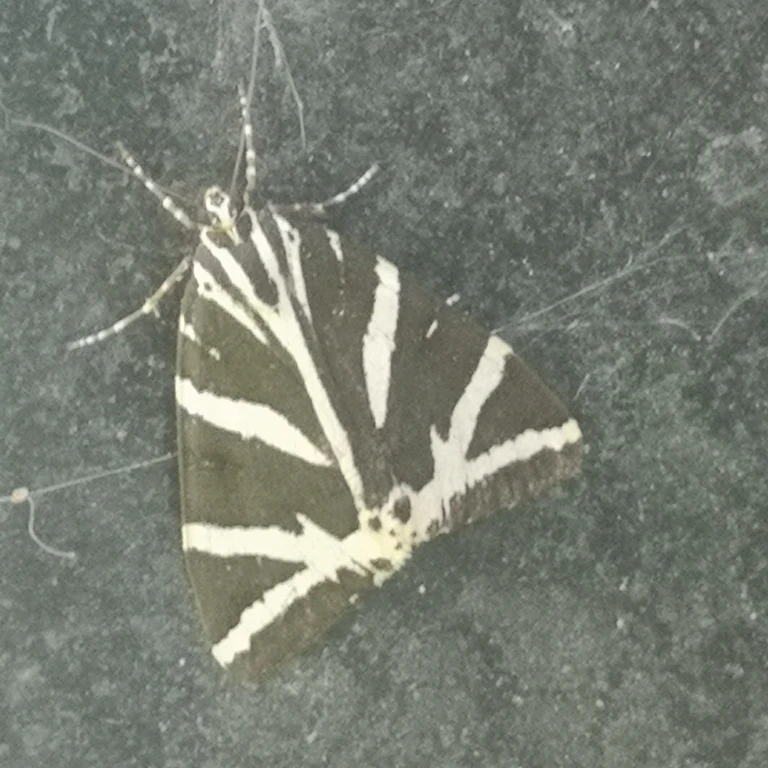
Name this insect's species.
Euplagia quadripunctaria
